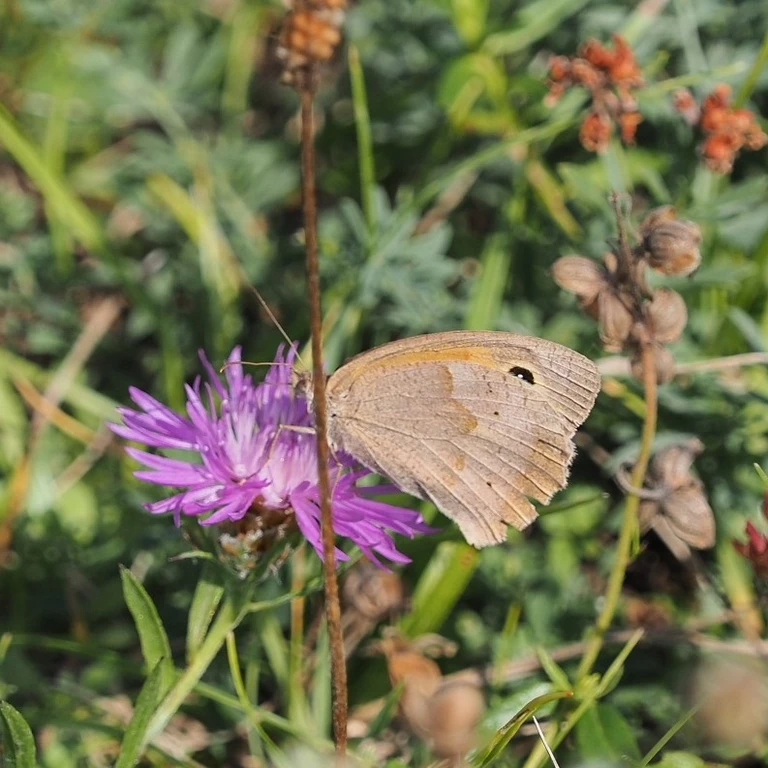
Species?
Maniola jurtina
